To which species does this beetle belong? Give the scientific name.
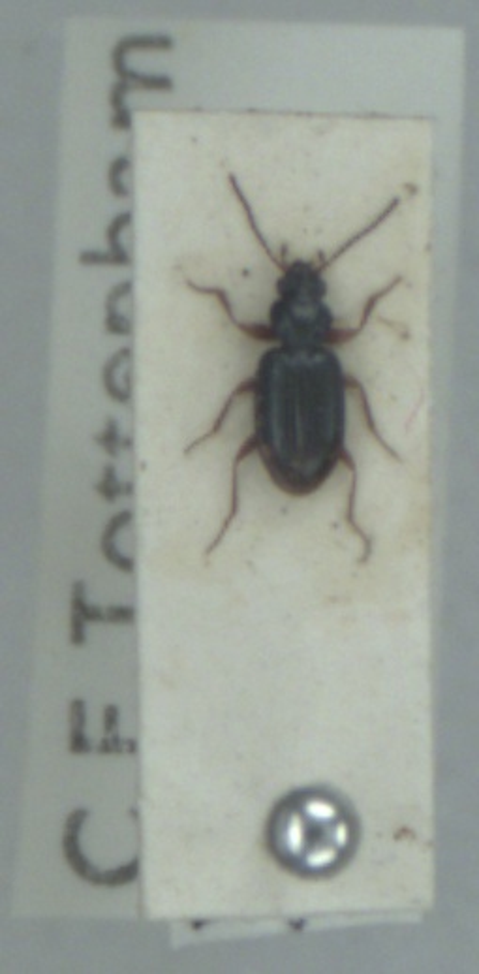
Bembidion assimile
